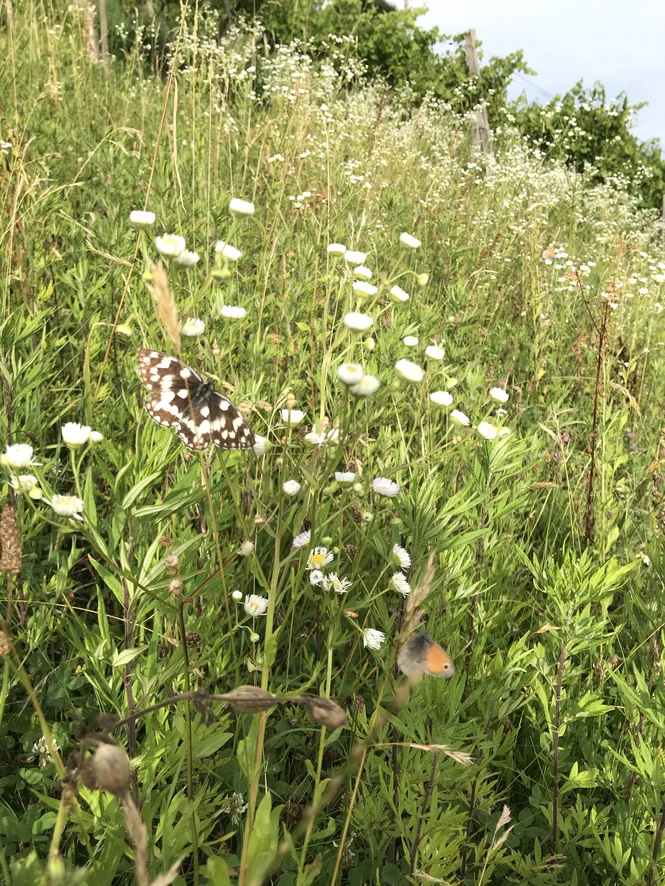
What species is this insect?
Melanargia galathea
